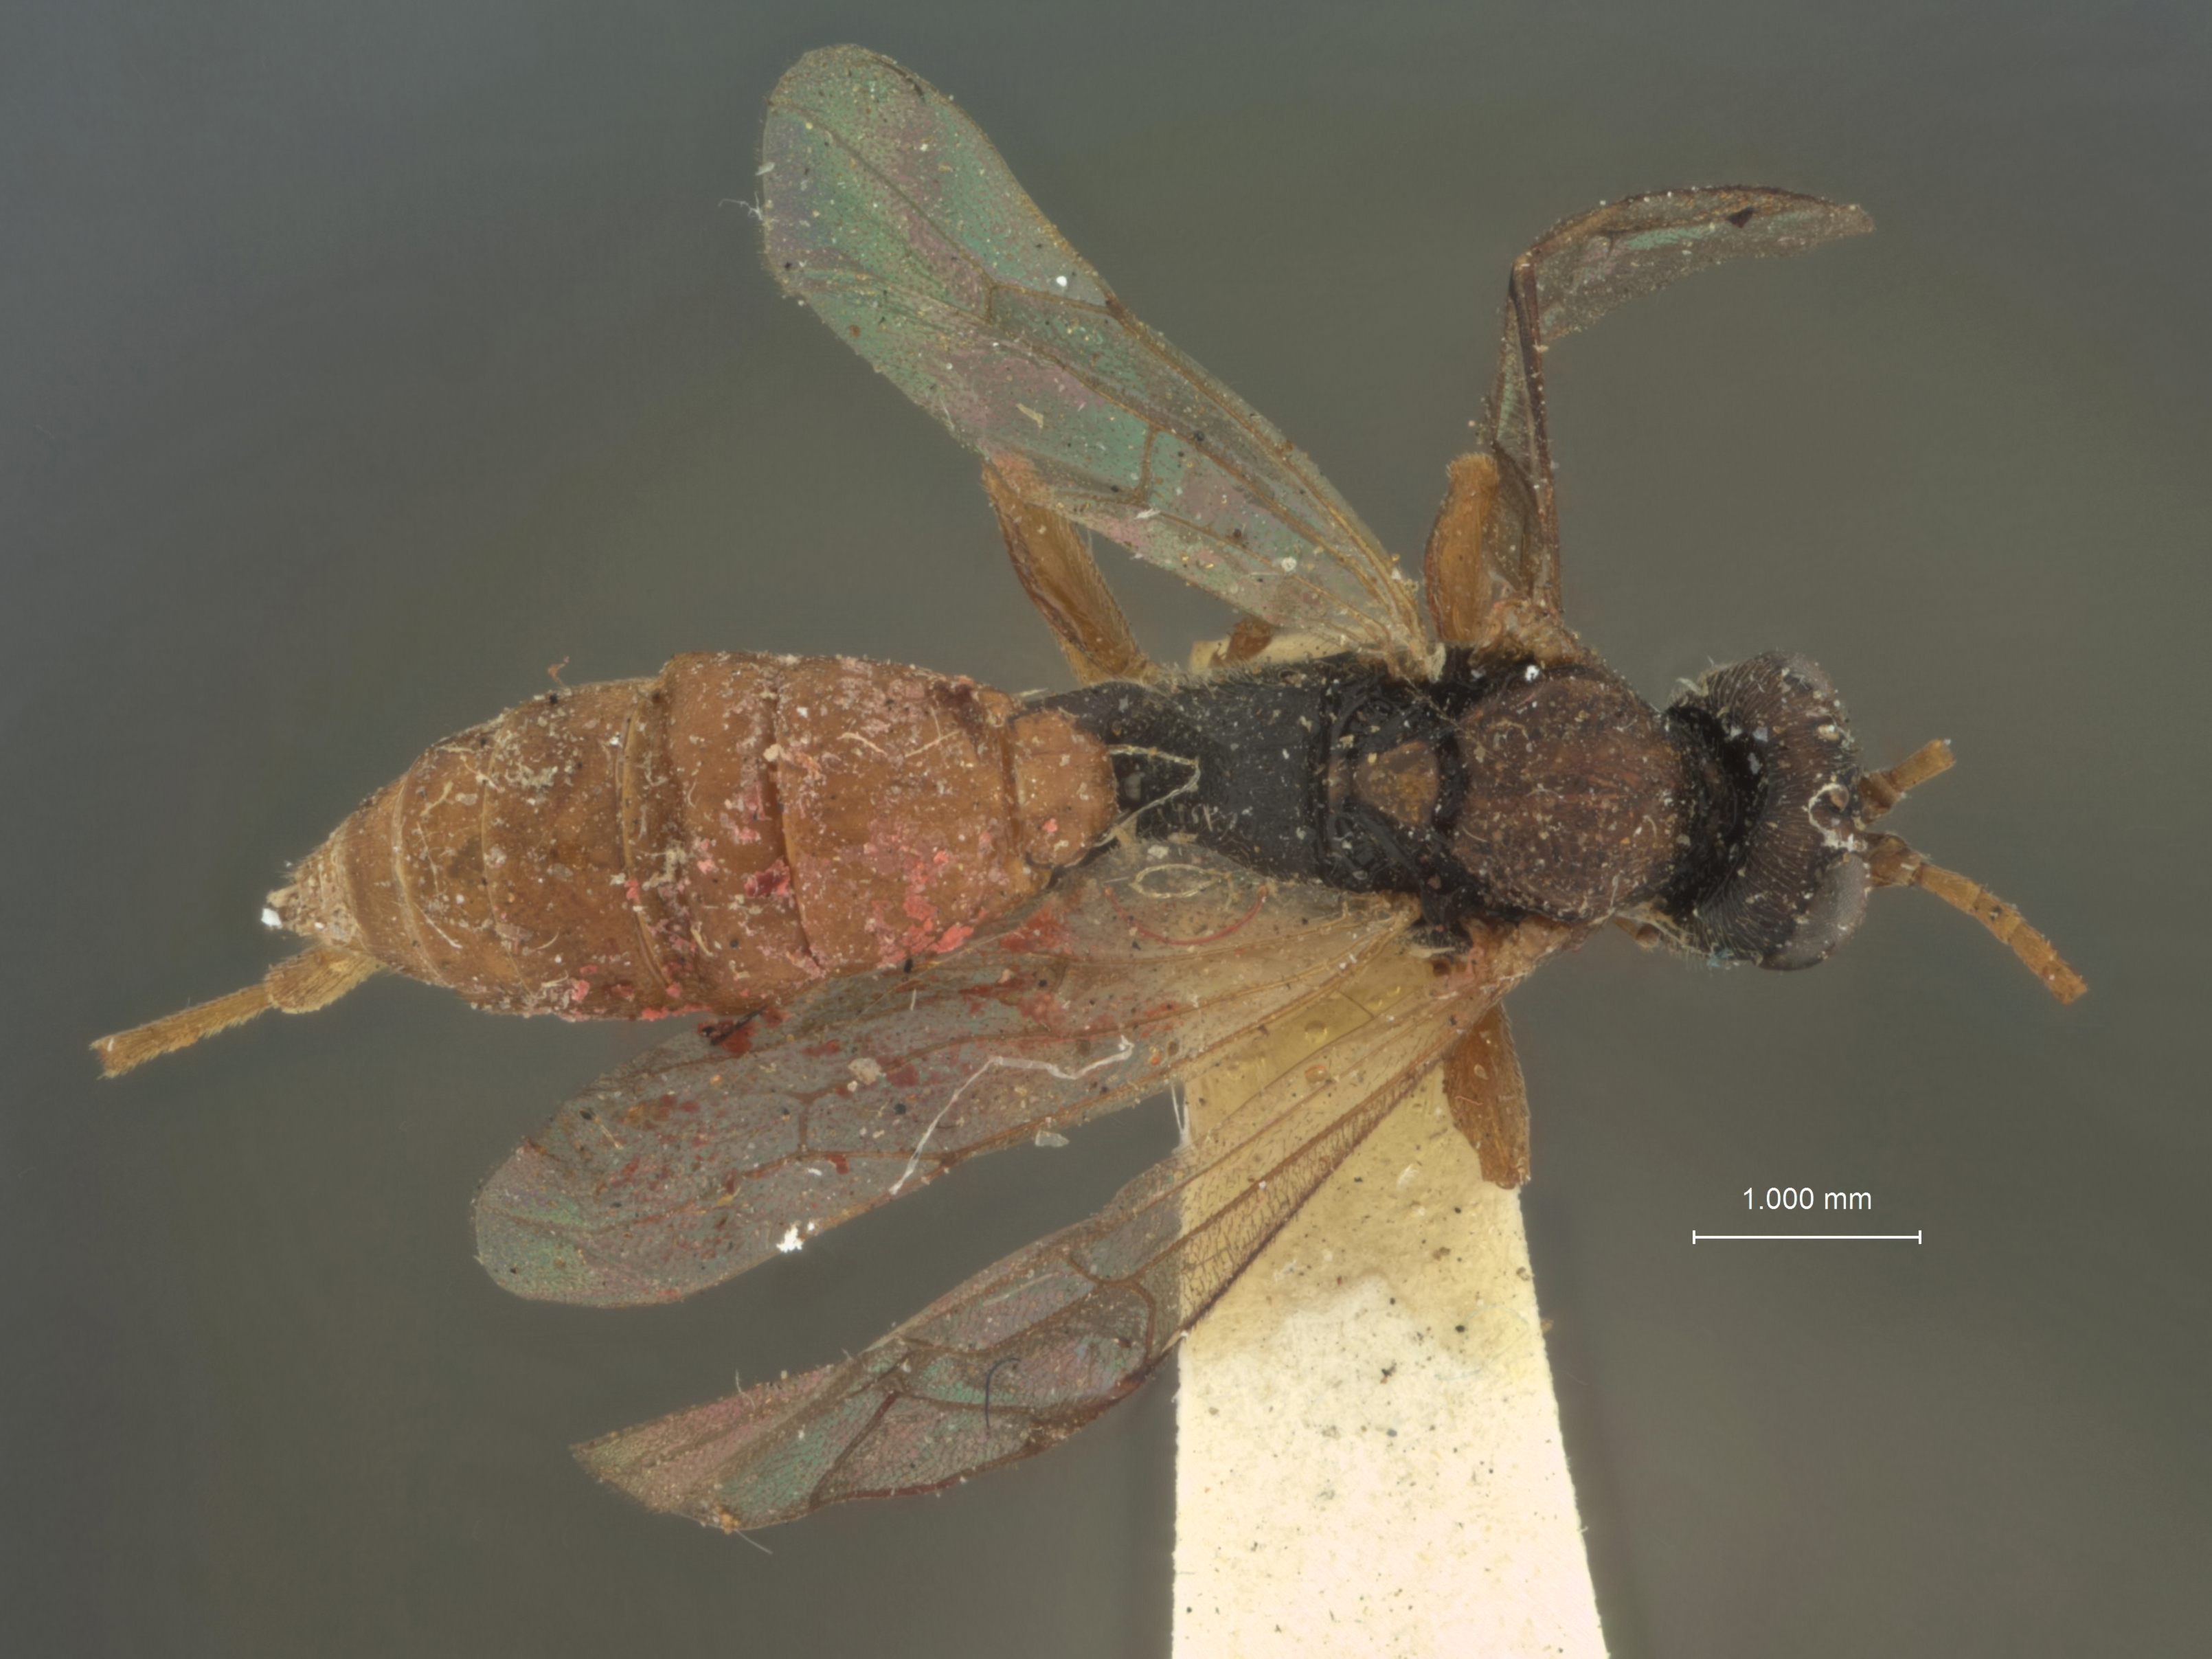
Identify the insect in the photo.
Amblyteles contractus
